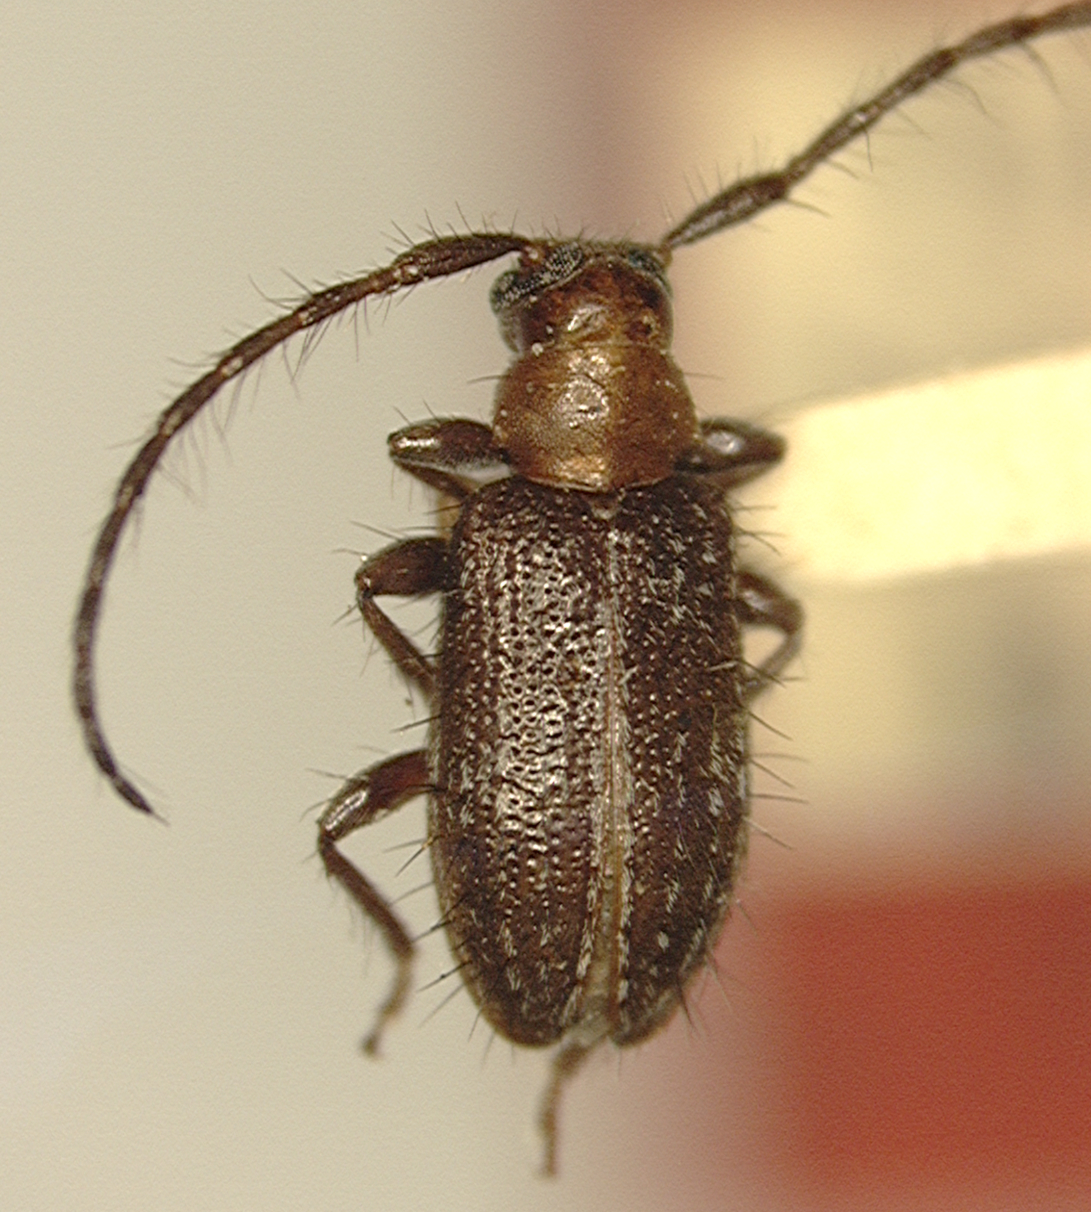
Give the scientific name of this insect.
Camptomyne insularis (also Exocentrus insularis)
